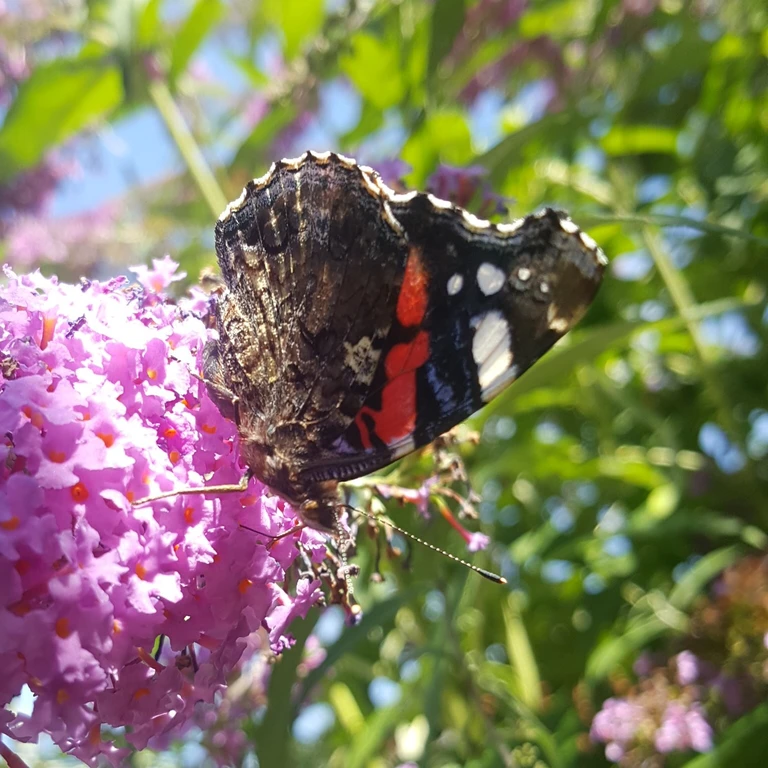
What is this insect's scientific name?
Vanessa atalanta
